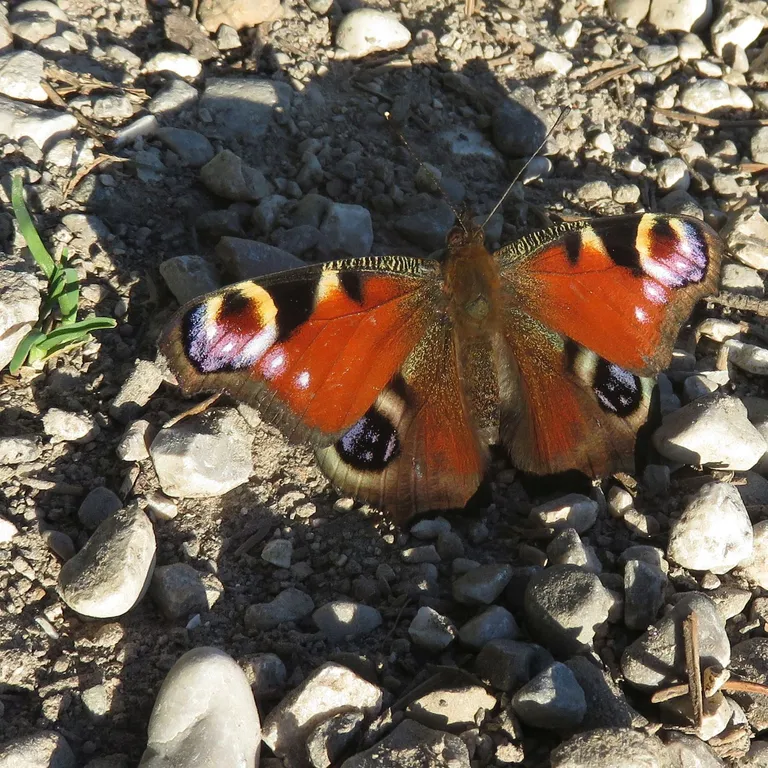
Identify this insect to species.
Aglais io
